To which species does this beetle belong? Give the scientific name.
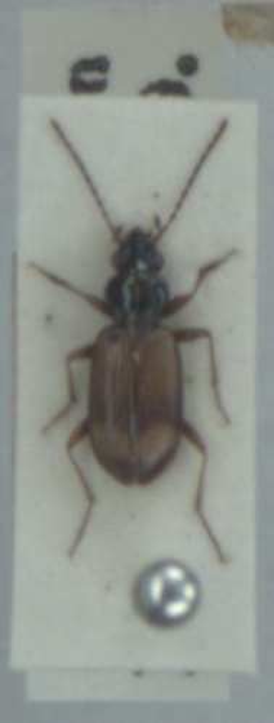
Bembidion saxatile
